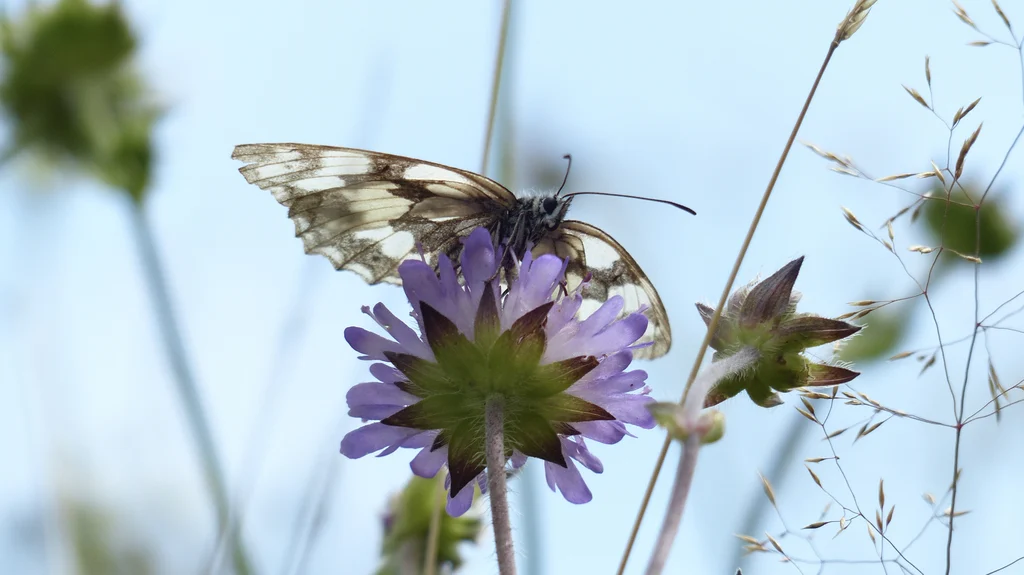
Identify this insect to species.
Melanargia galathea
